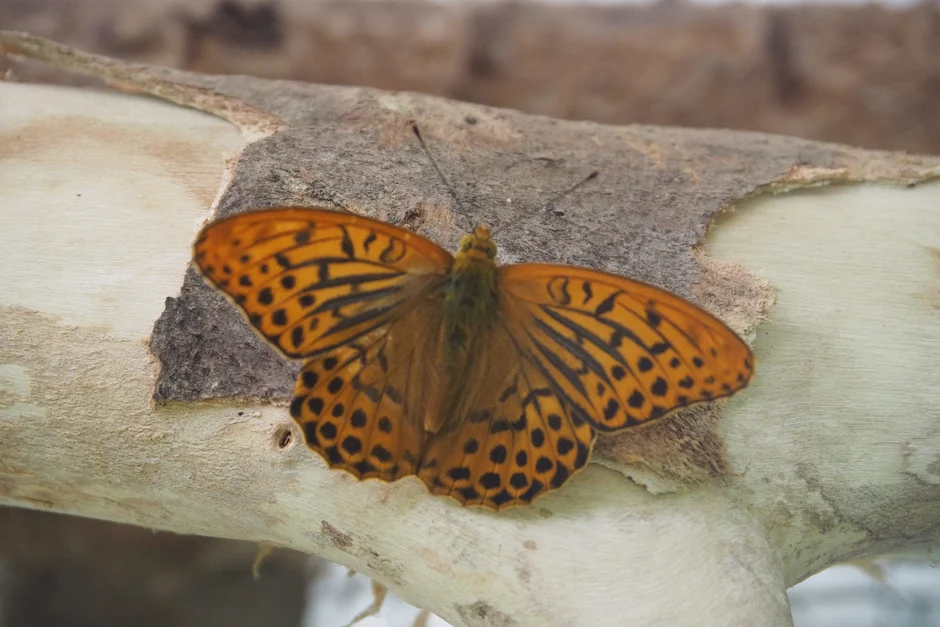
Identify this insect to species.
Argynnis paphia
